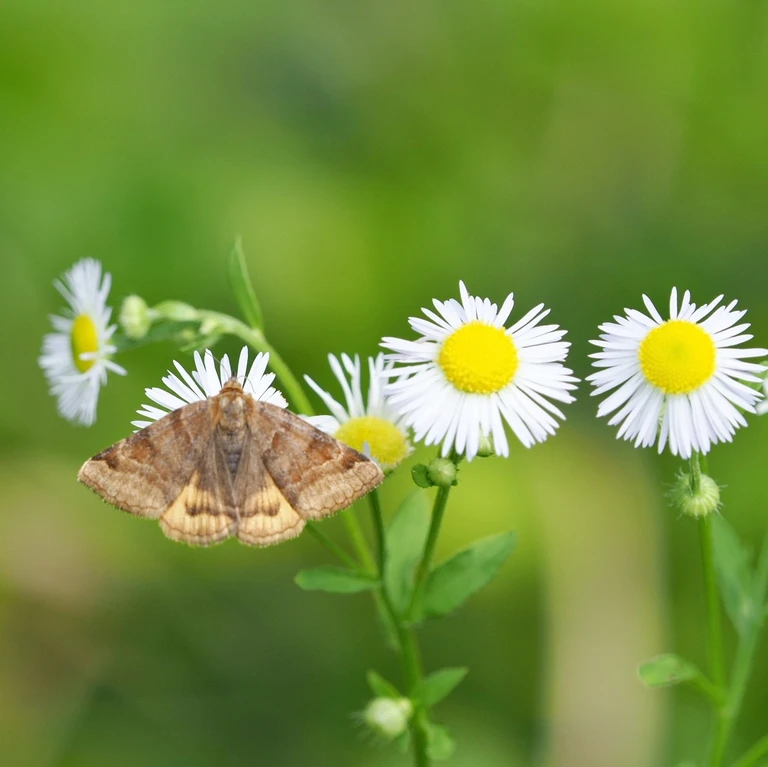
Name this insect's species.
Euclidia glyphica
